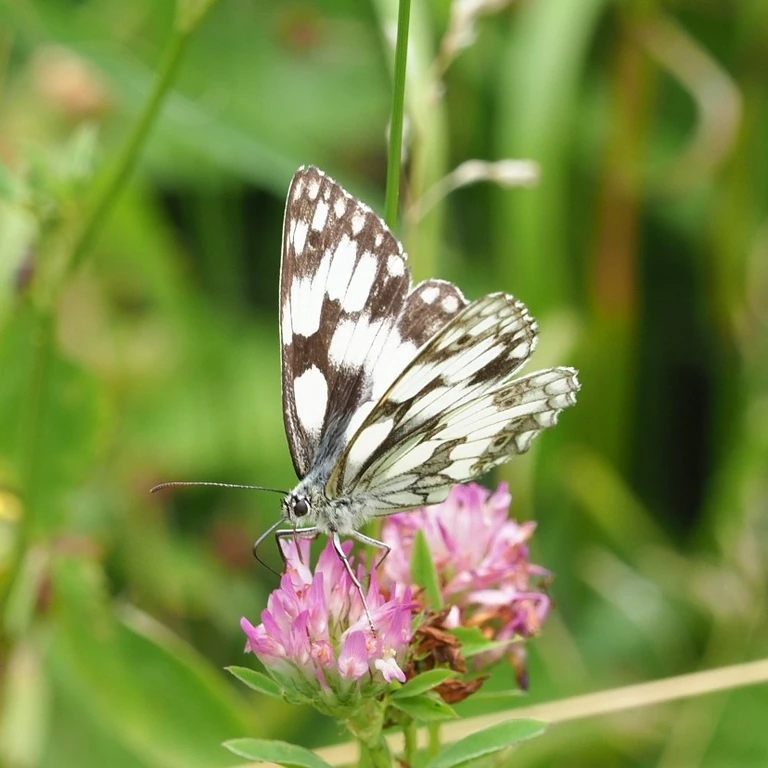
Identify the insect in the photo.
Melanargia galathea
